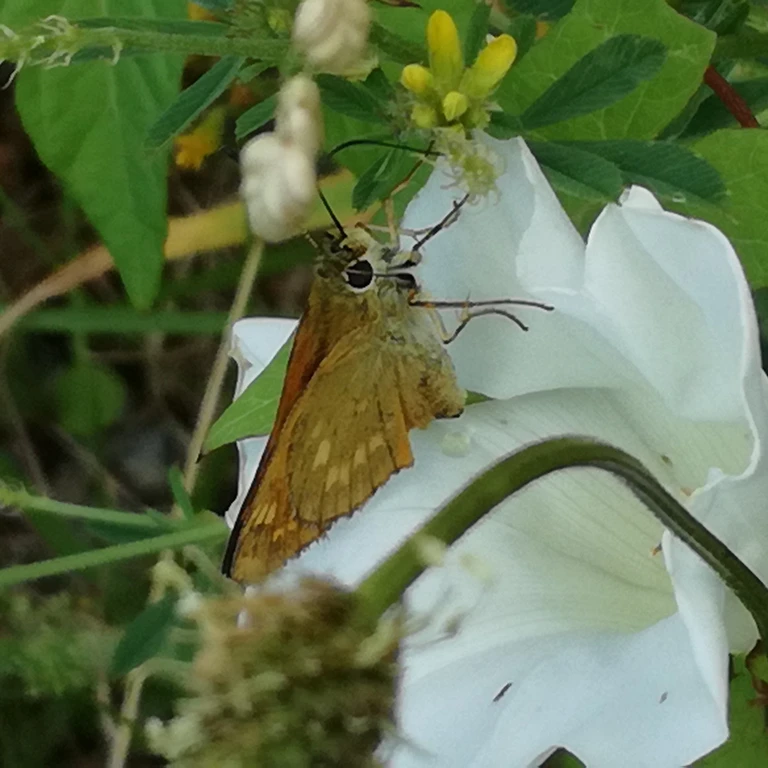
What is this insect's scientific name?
Ochlodes sylvanus (also Ochlodes venata)
